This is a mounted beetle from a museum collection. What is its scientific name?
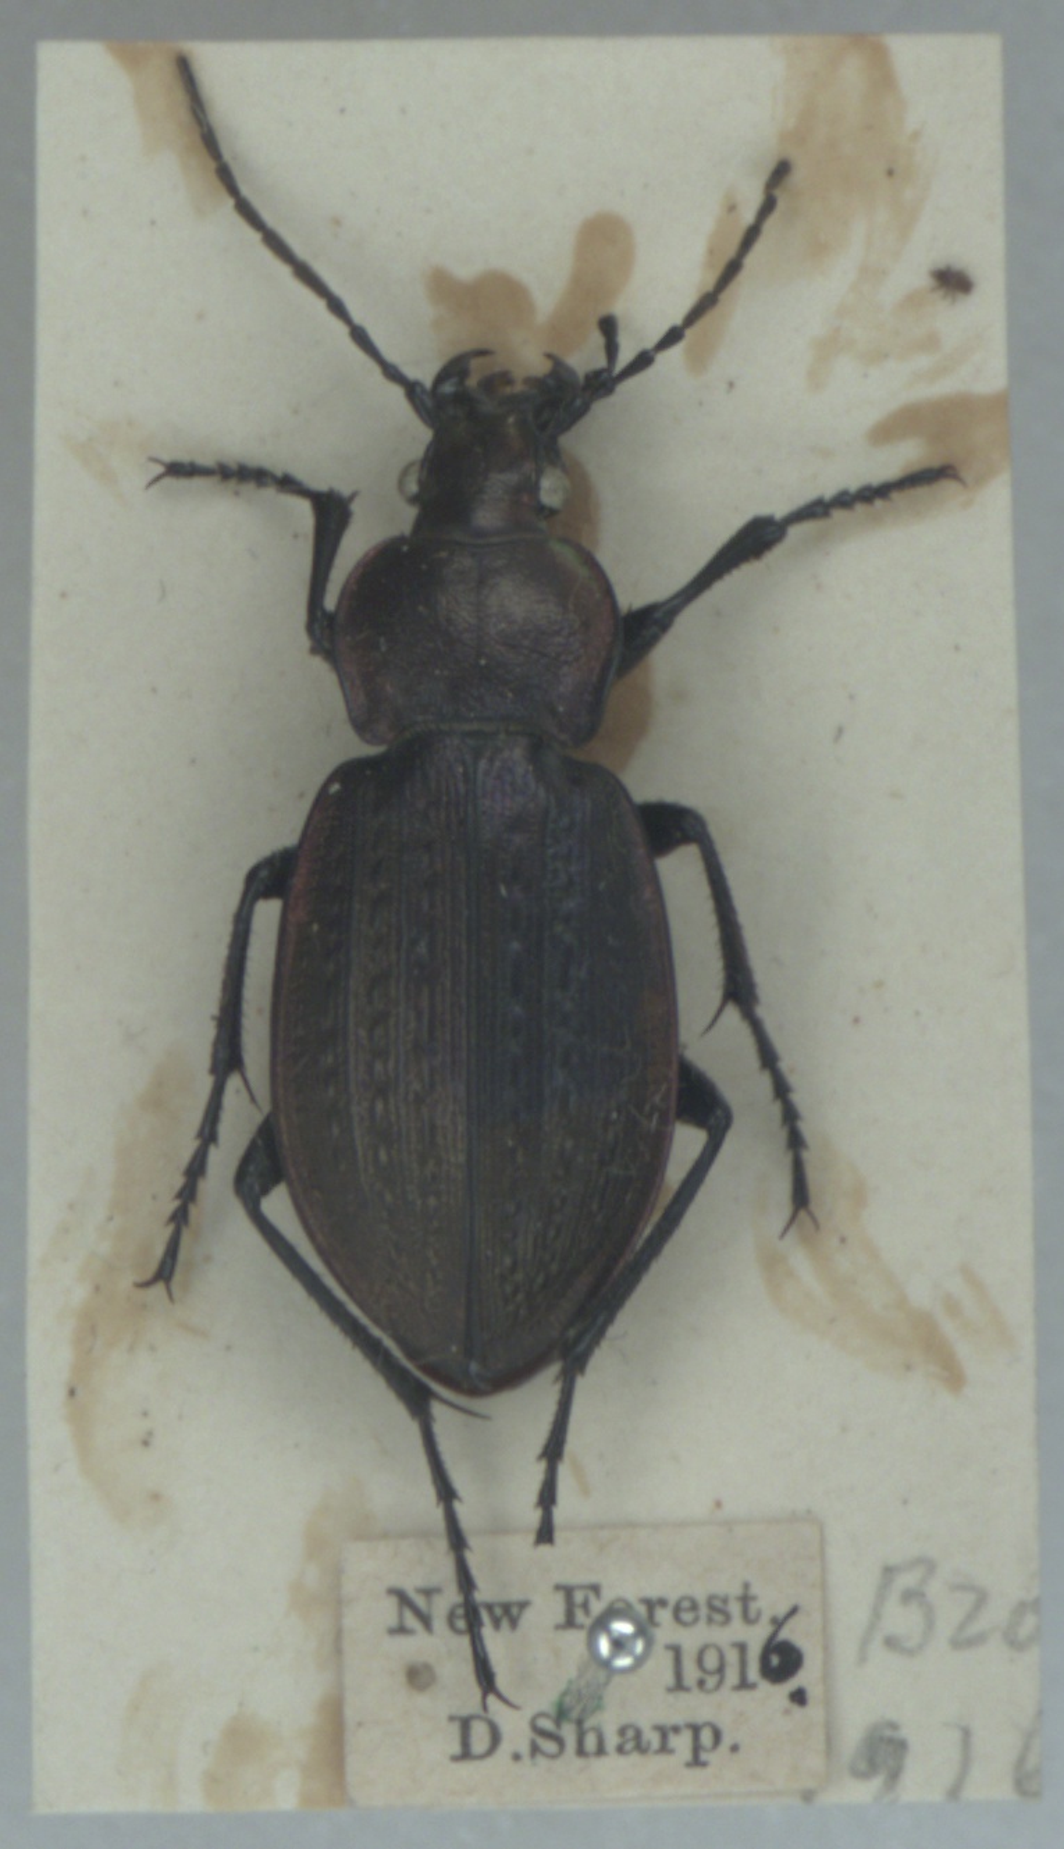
Carabus arvensis
